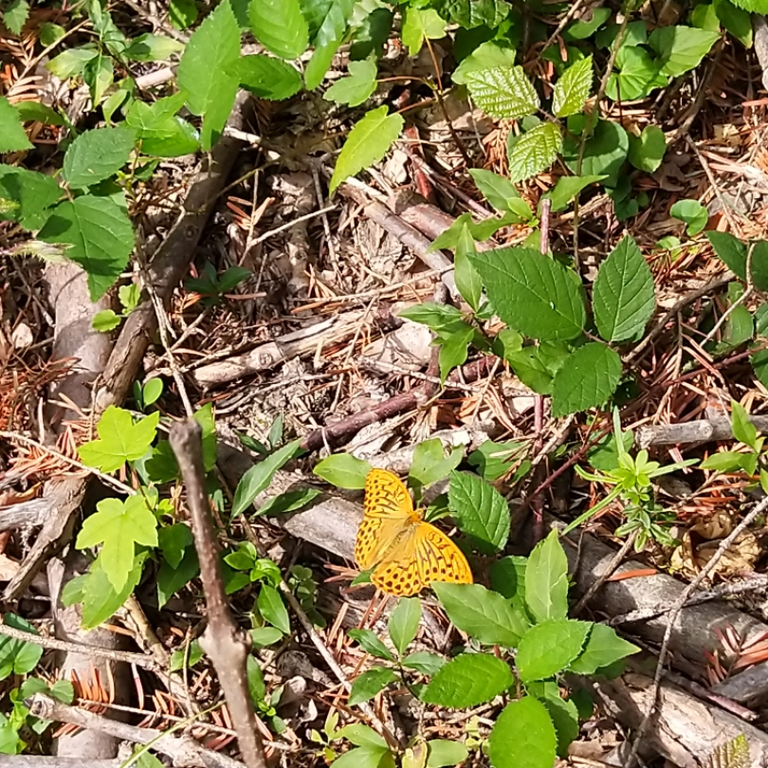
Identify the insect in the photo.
Argynnis paphia
